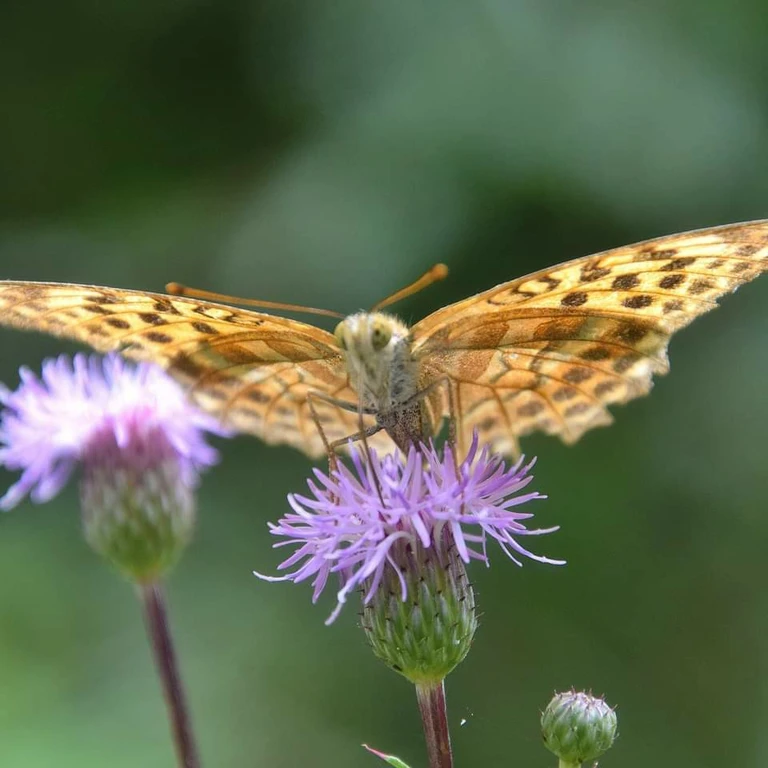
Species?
Argynnis paphia
